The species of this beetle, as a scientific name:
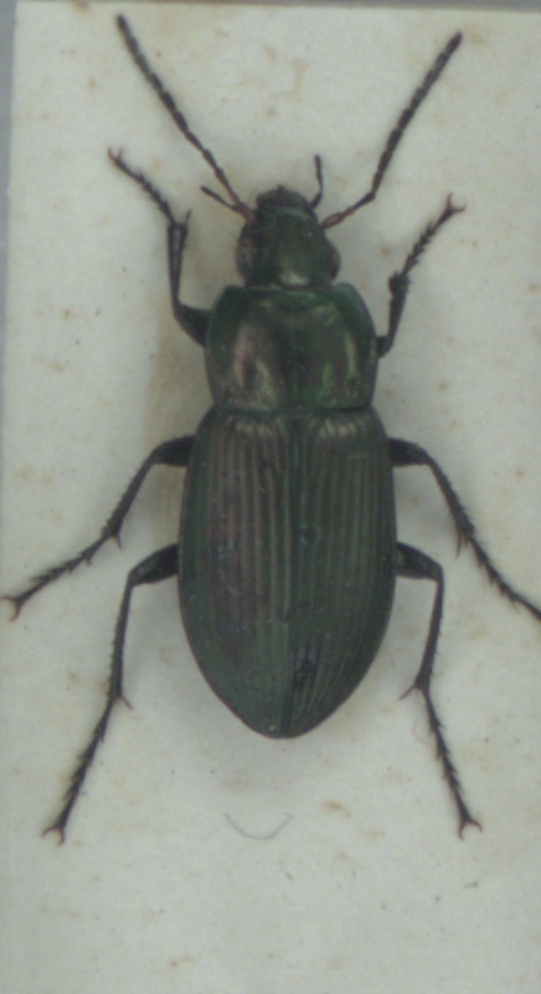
Poecilus cupreus
